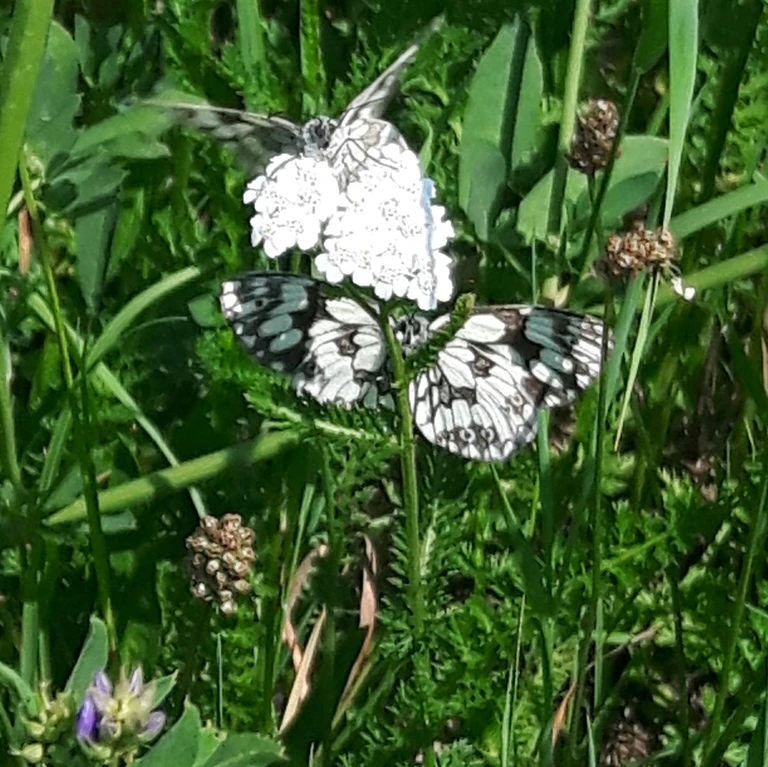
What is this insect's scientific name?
Melanargia galathea
